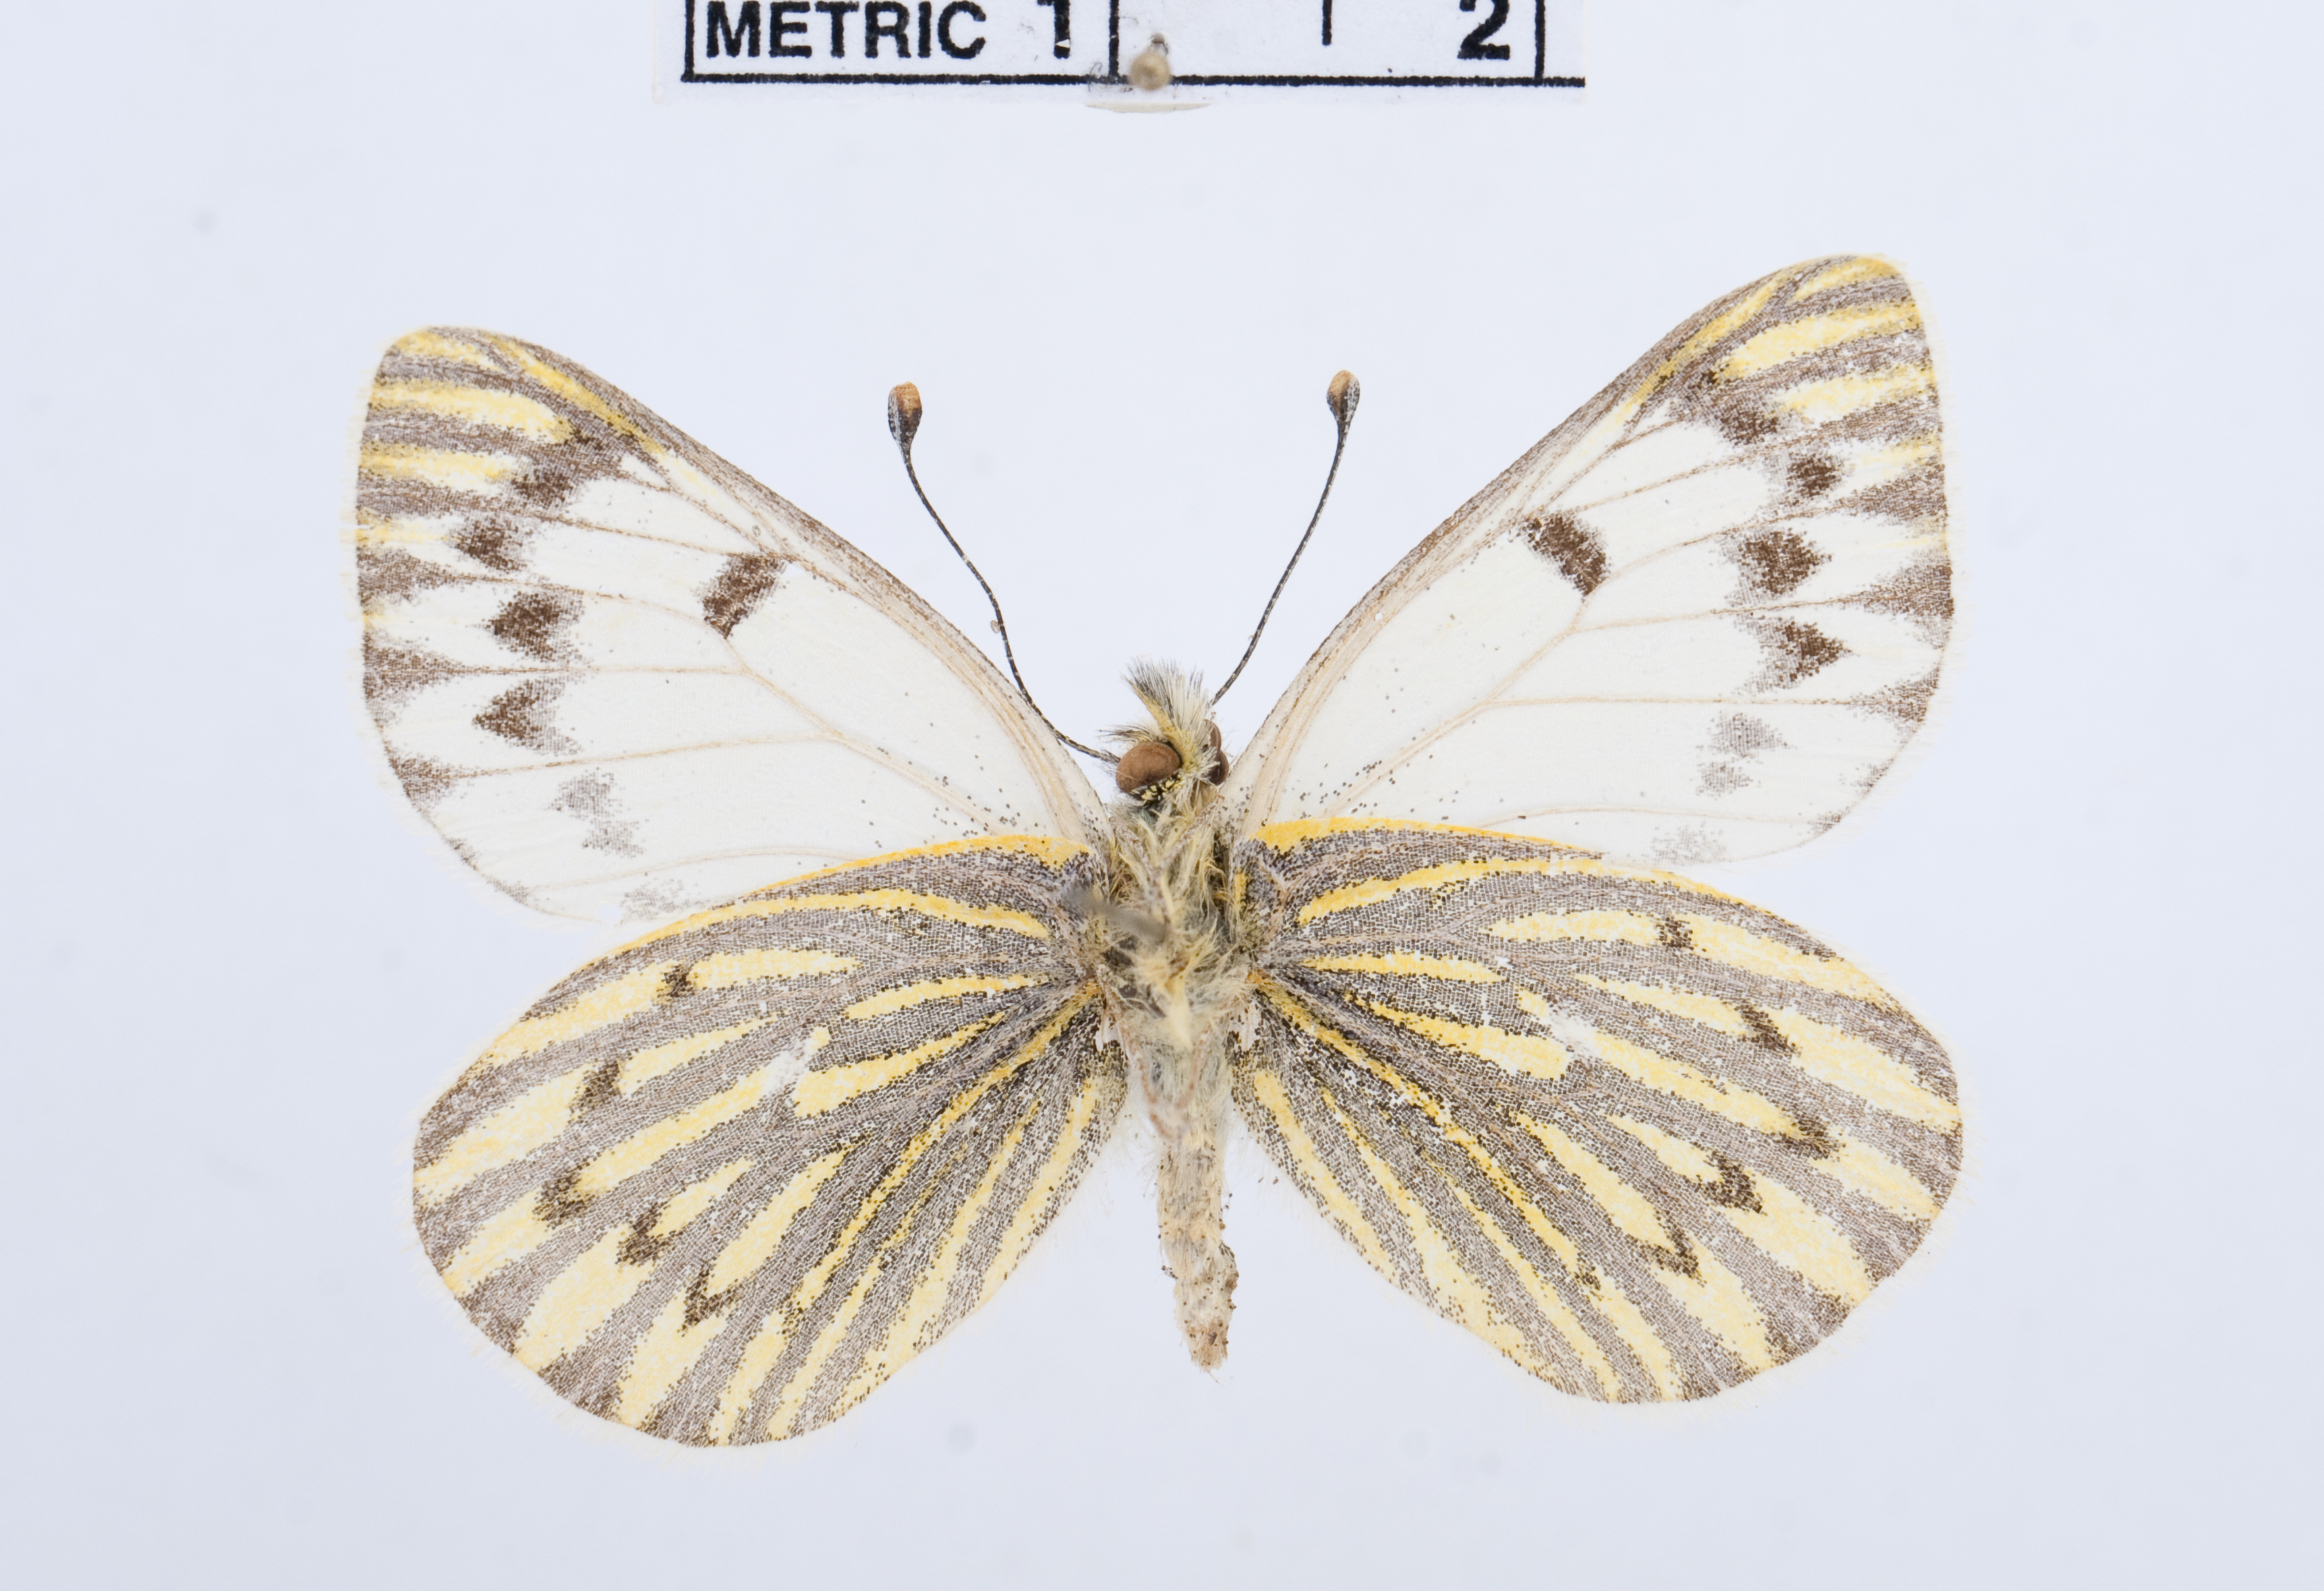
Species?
Hypsochila wagenknechti
